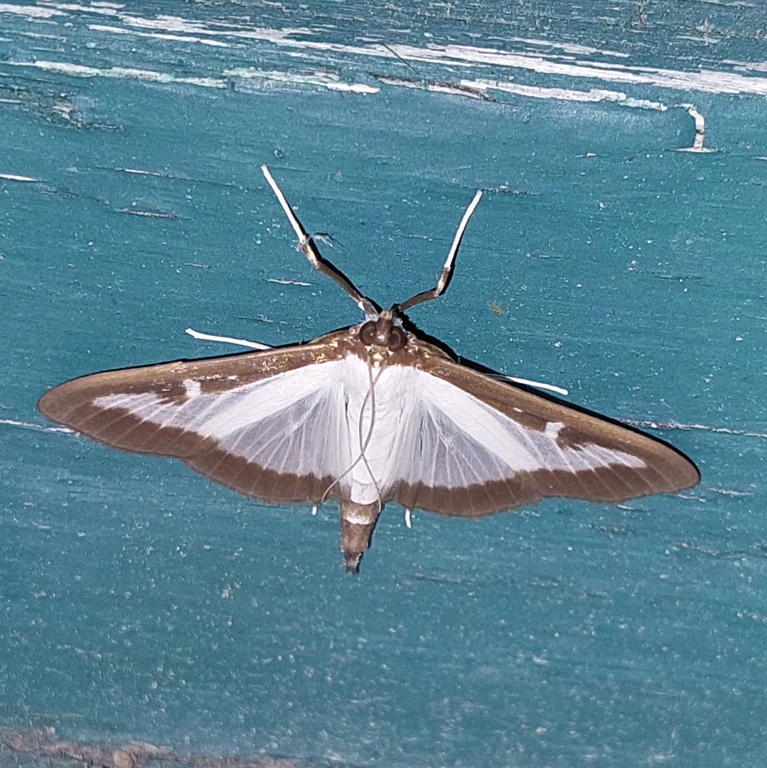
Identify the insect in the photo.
Cydalima perspectalis
